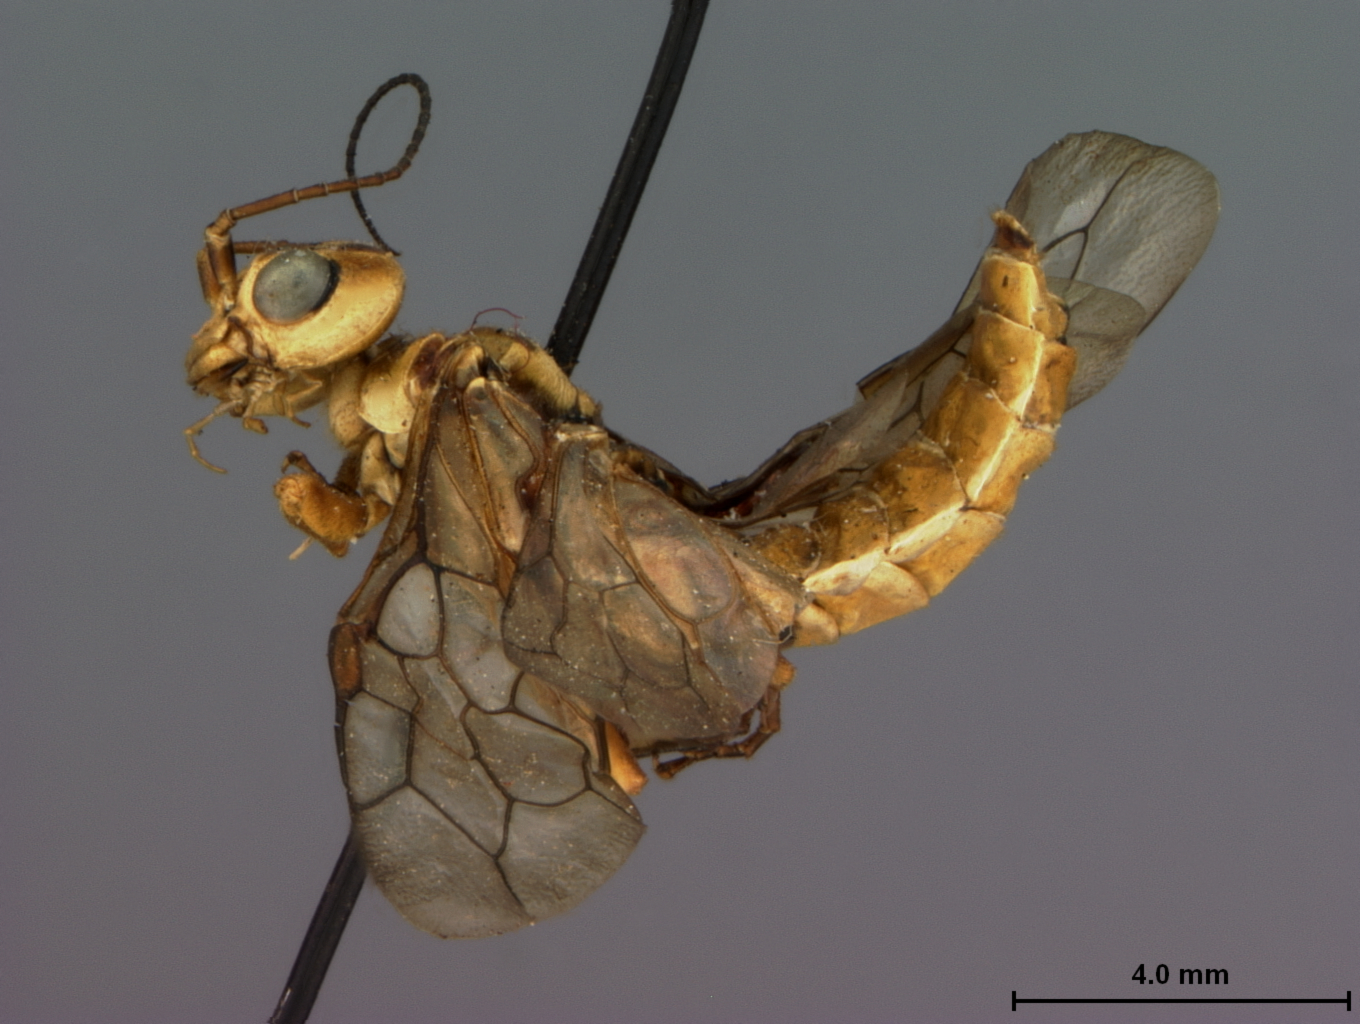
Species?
Itycorsia luteopicta
